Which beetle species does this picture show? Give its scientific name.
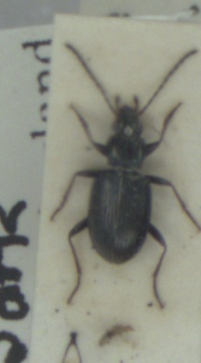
Bembidion geniculatum
